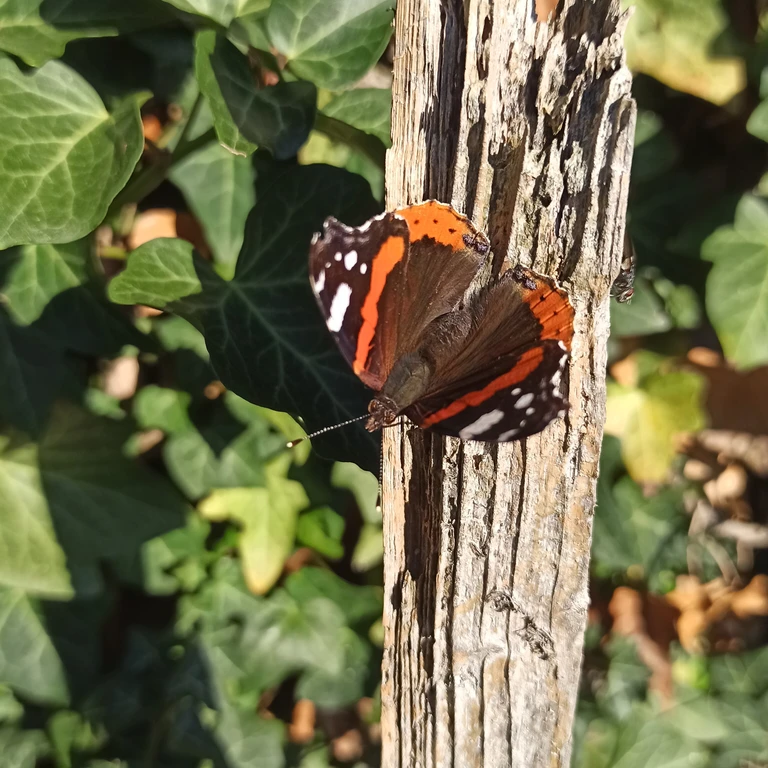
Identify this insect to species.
Vanessa atalanta
